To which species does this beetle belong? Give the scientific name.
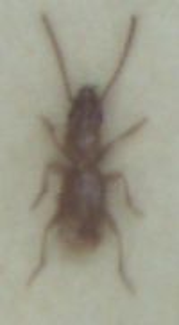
Aepopsis robinii
